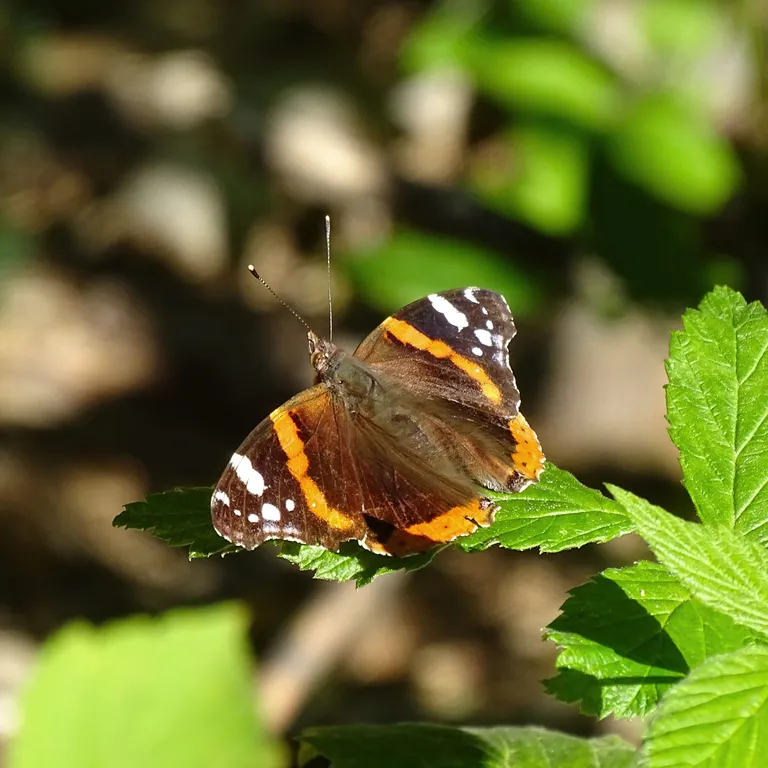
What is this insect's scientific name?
Vanessa atalanta
